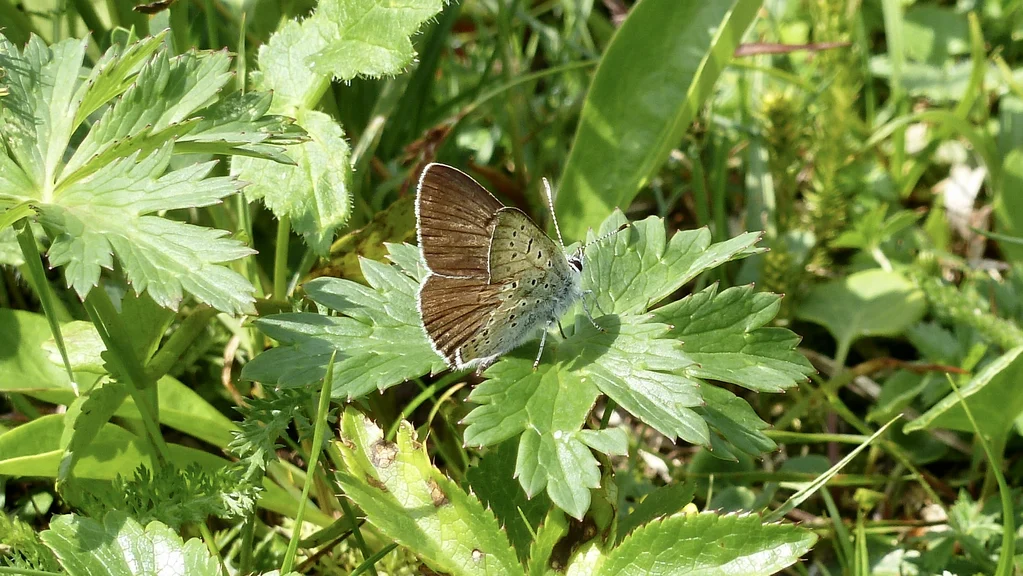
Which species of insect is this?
Lycaena tityrus (also Loweia tityrus)
